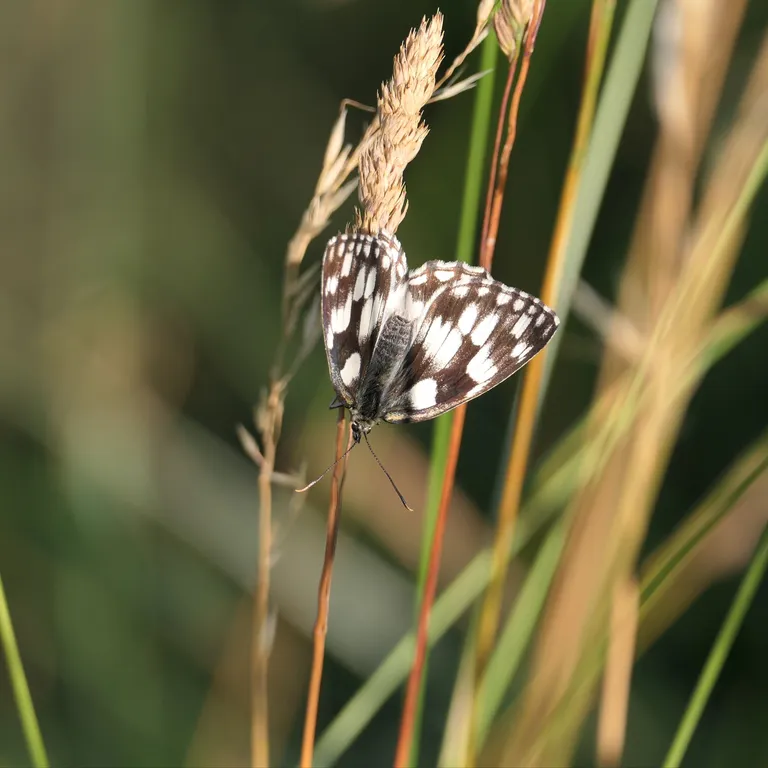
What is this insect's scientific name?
Melanargia galathea
